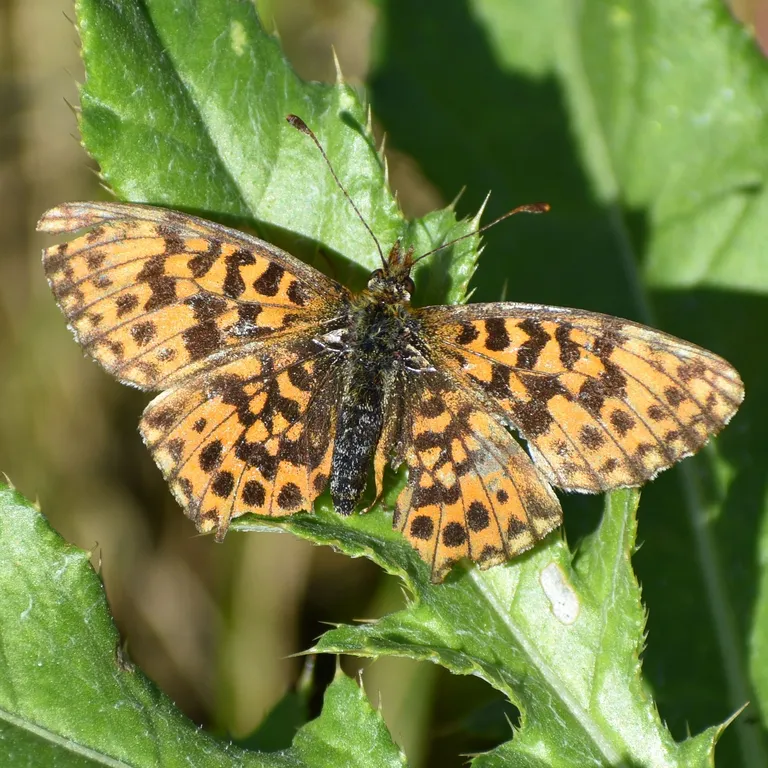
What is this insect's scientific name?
Boloria dia
